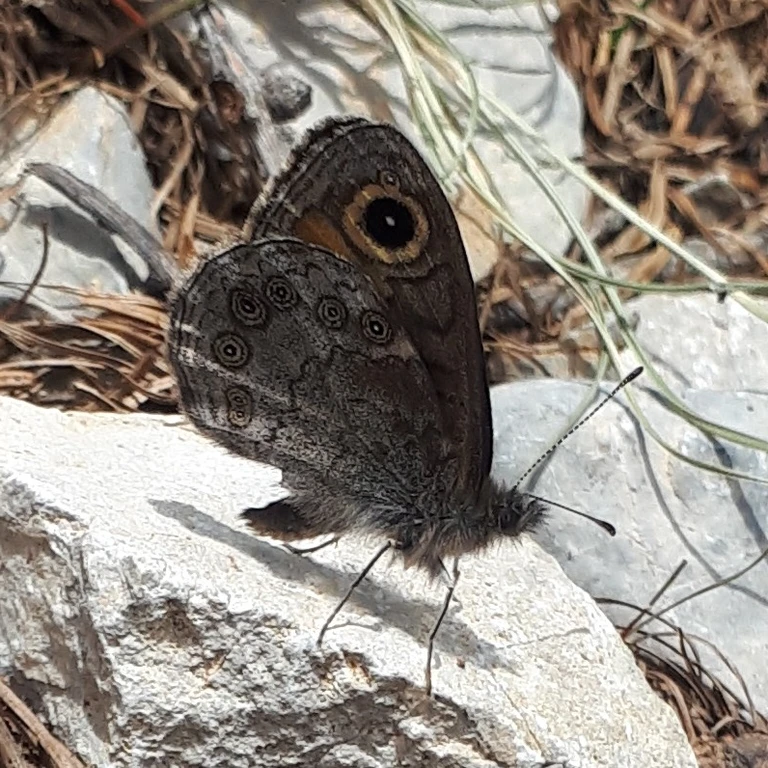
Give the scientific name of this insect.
Lasiommata petropolitana (also Pararge petropolitana)
